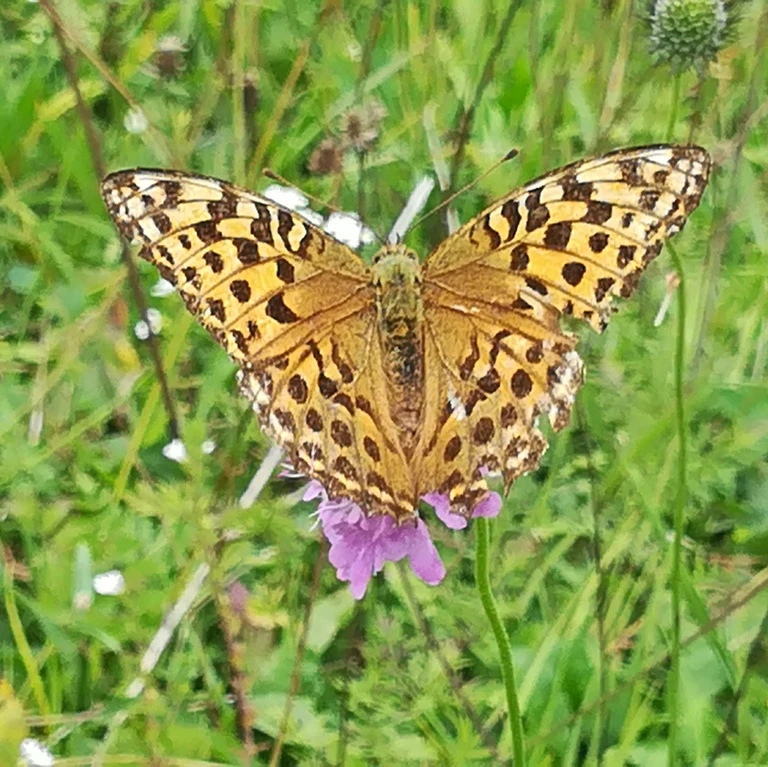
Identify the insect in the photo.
Argynnis paphia
